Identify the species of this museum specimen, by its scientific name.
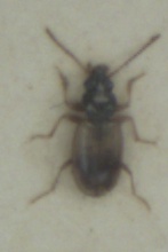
Bembidion ephippium
